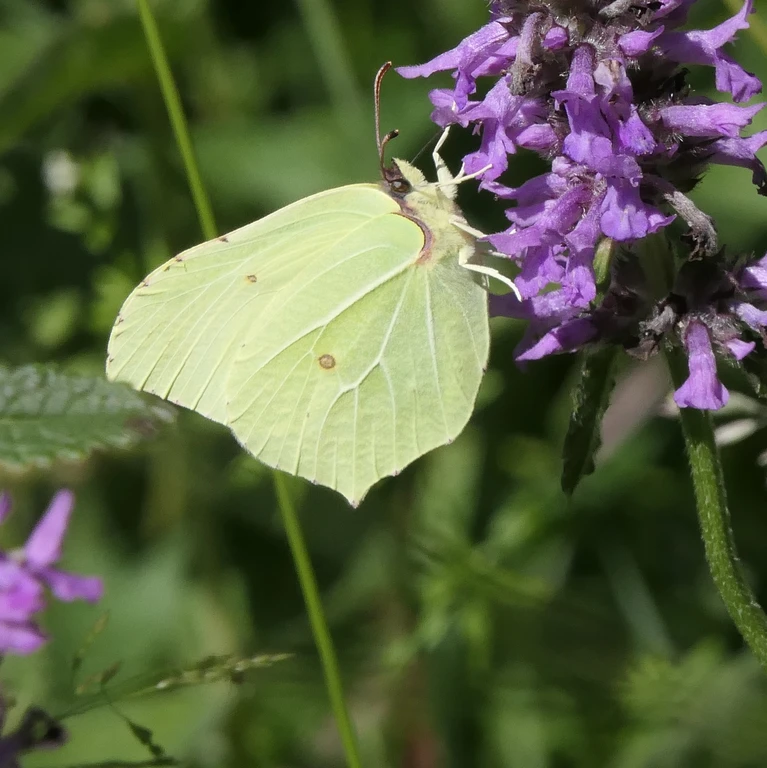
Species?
Gonepteryx rhamni
